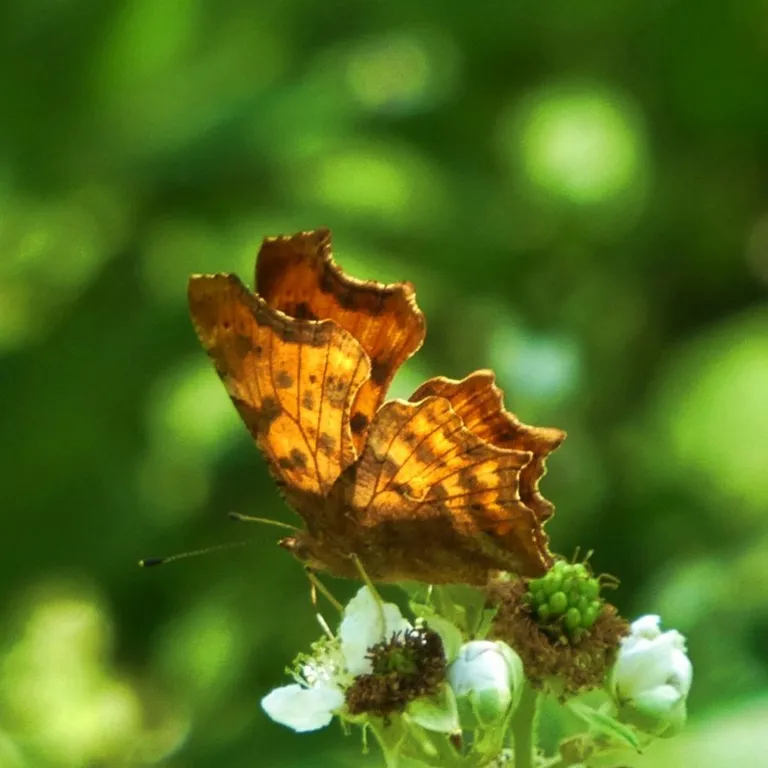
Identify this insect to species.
Polygonia c-album
